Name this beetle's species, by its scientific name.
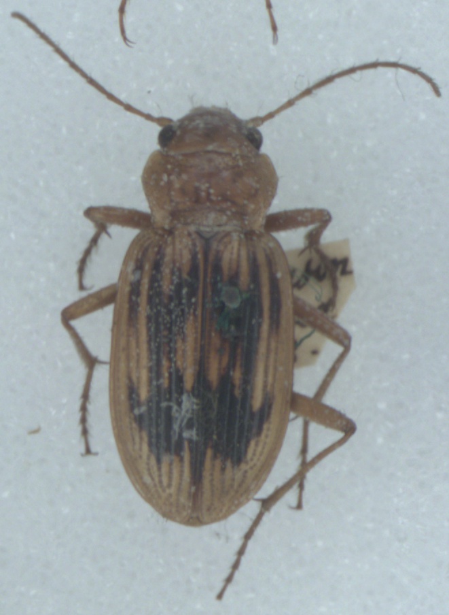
Nebria complanata
